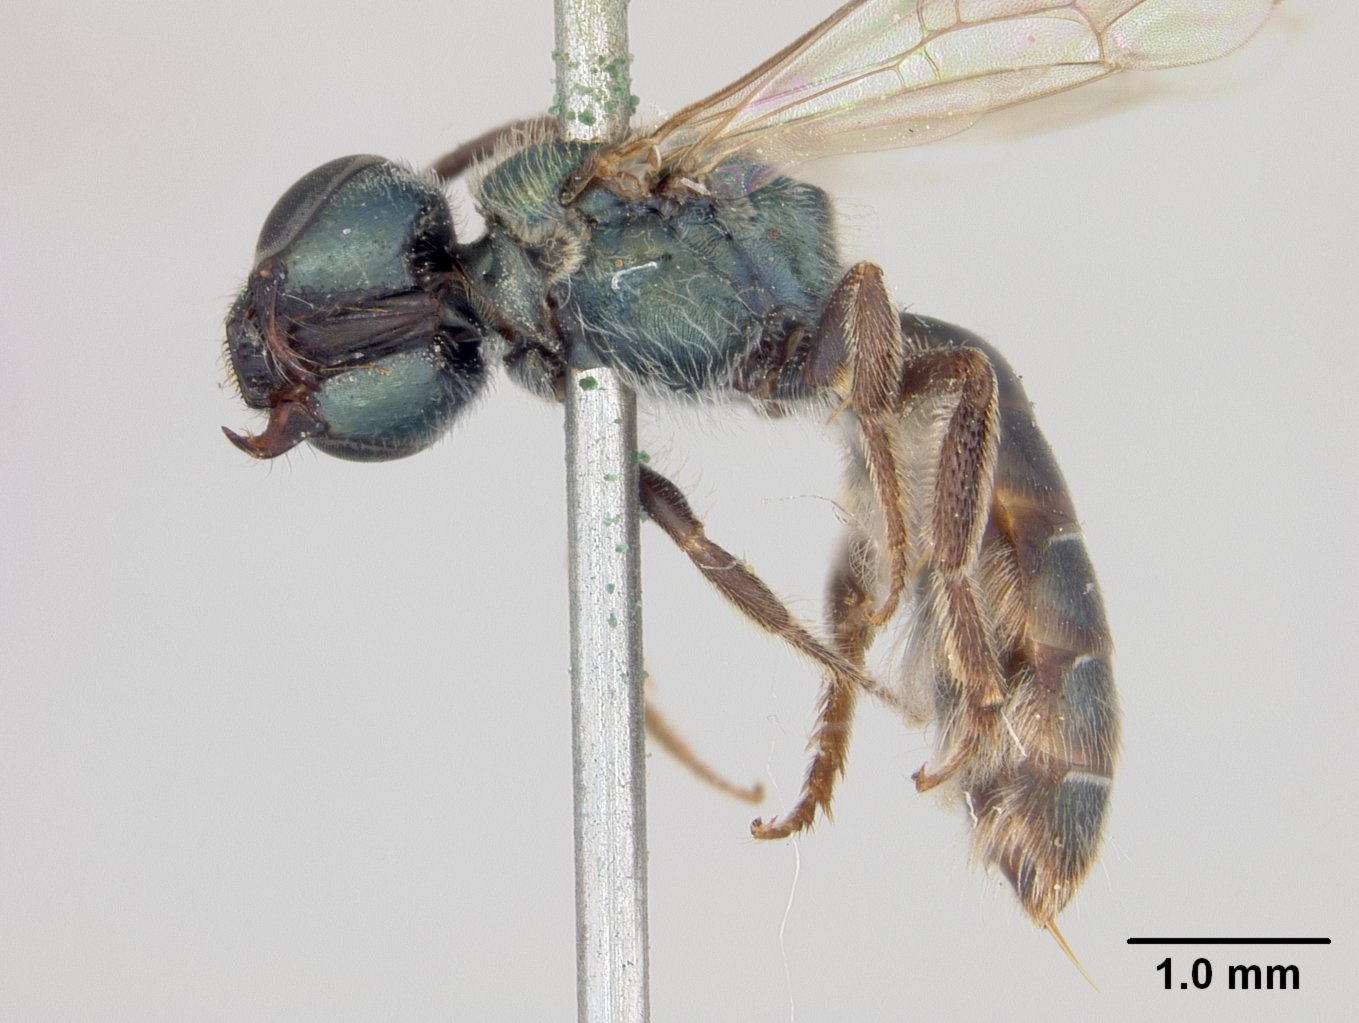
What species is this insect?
Halictus risbeci
